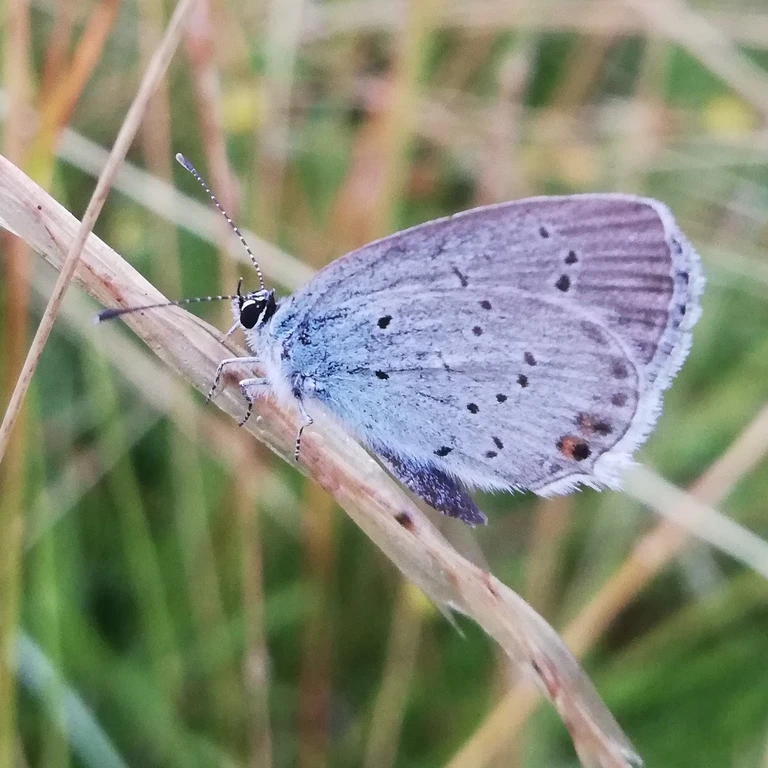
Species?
Cupido argiades (also Elkalyce argiades)
